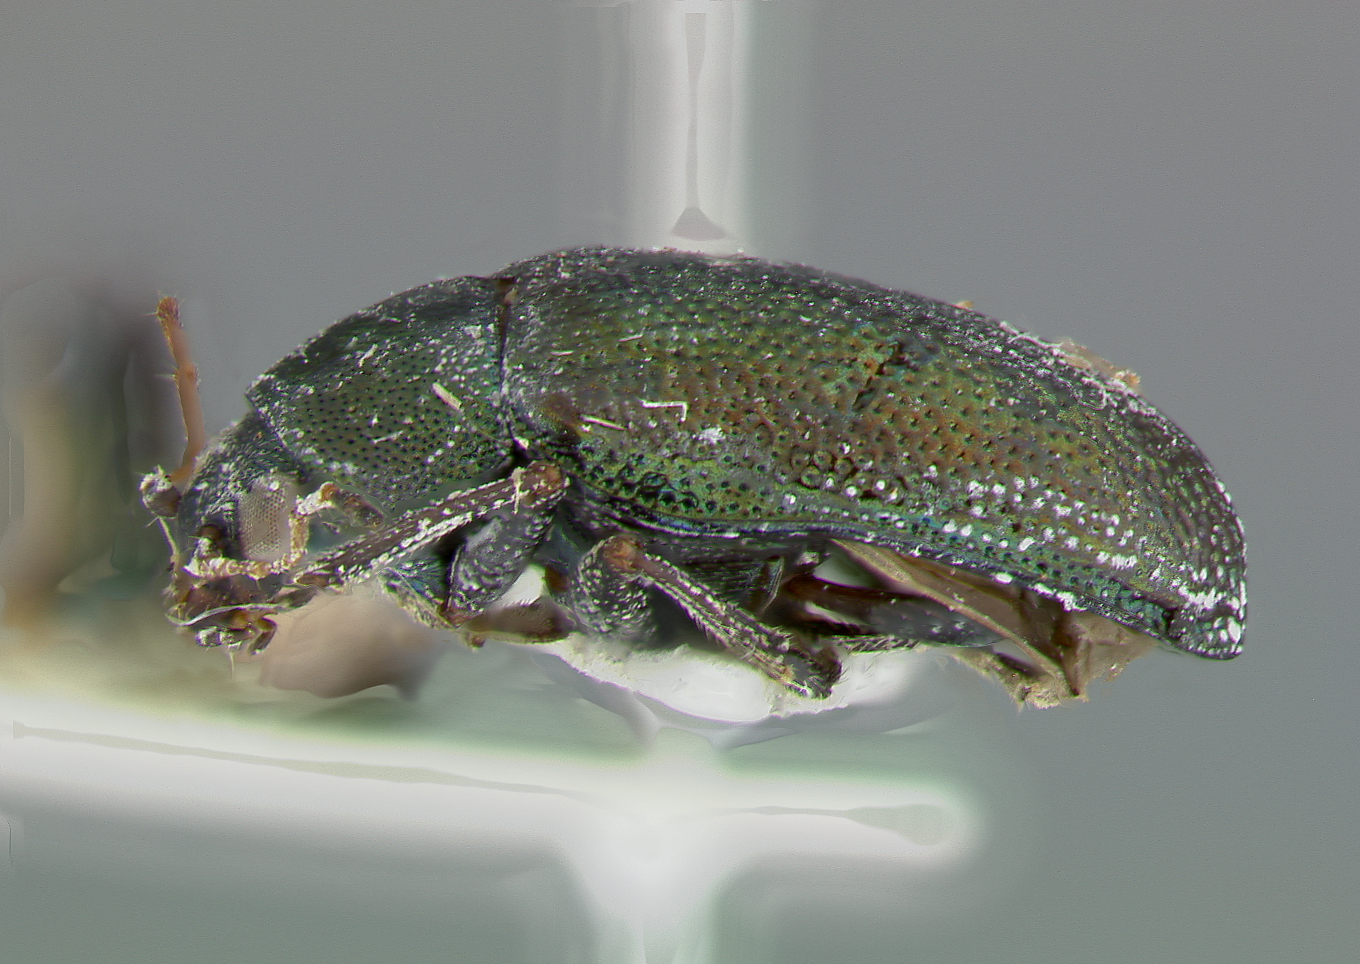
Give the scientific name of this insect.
Colaspis suggona
